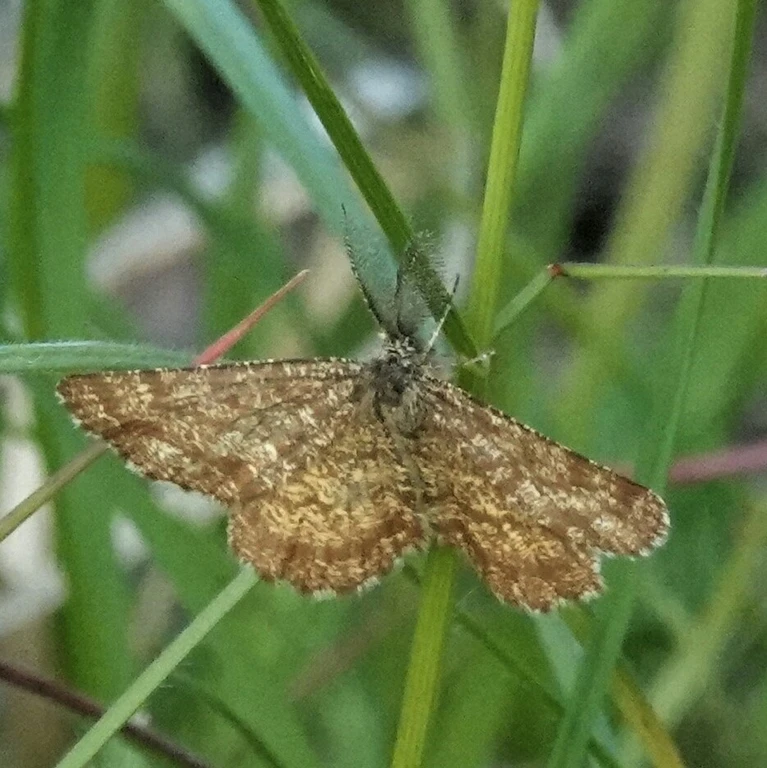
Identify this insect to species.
Ematurga atomaria
